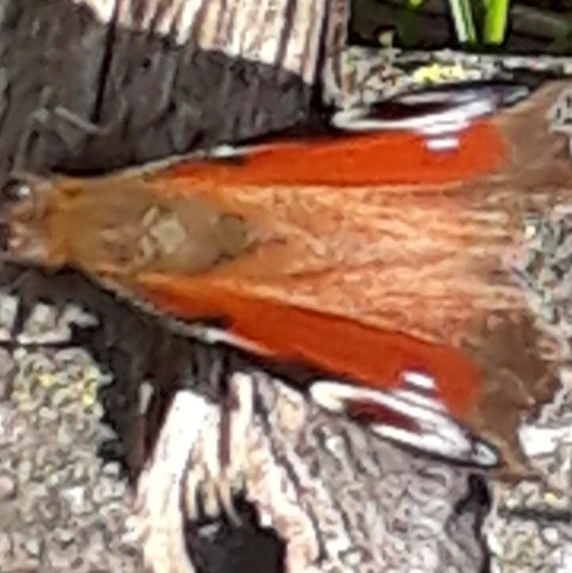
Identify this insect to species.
Aglais io
